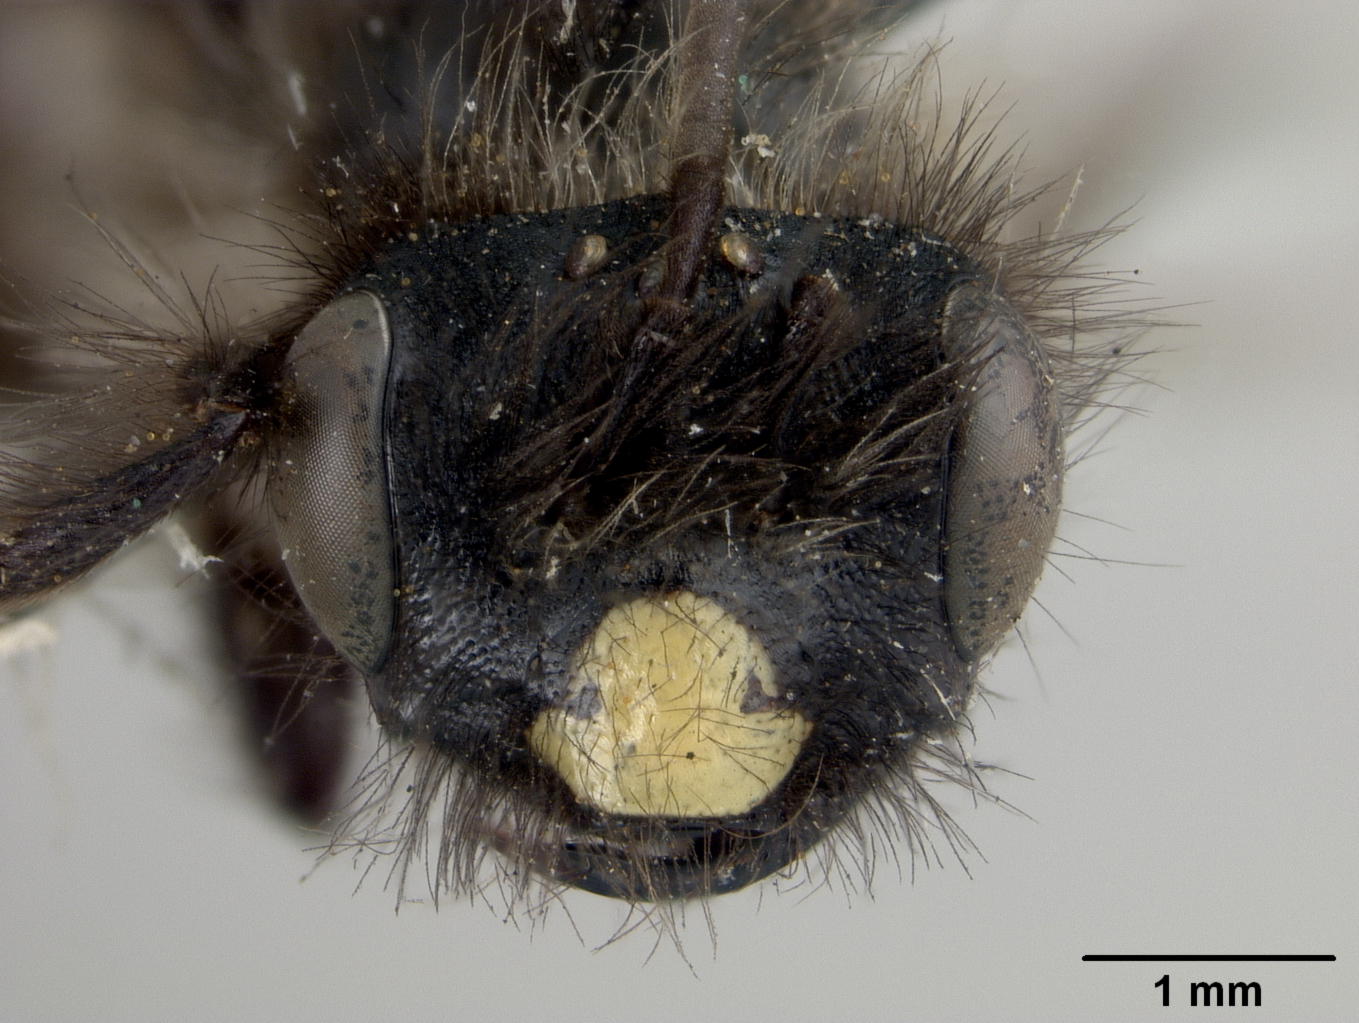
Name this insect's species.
Andrena maura
